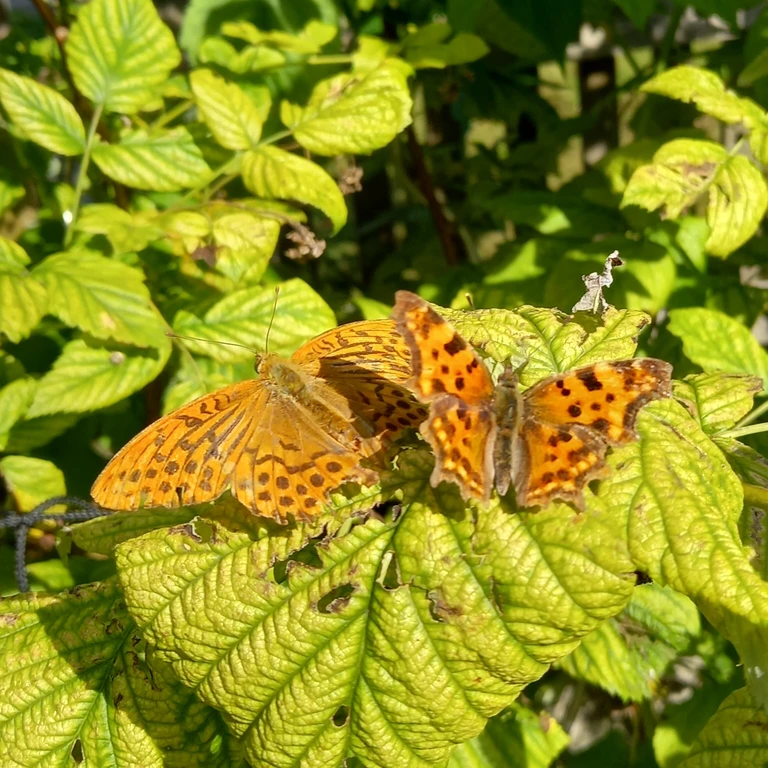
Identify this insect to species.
Polygonia c-album
